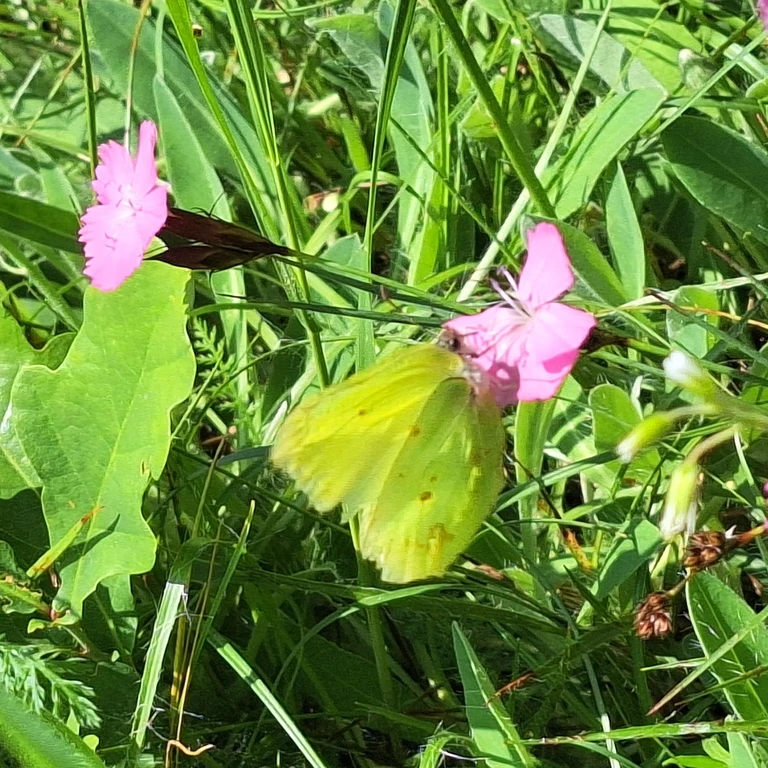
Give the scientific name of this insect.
Gonepteryx rhamni
